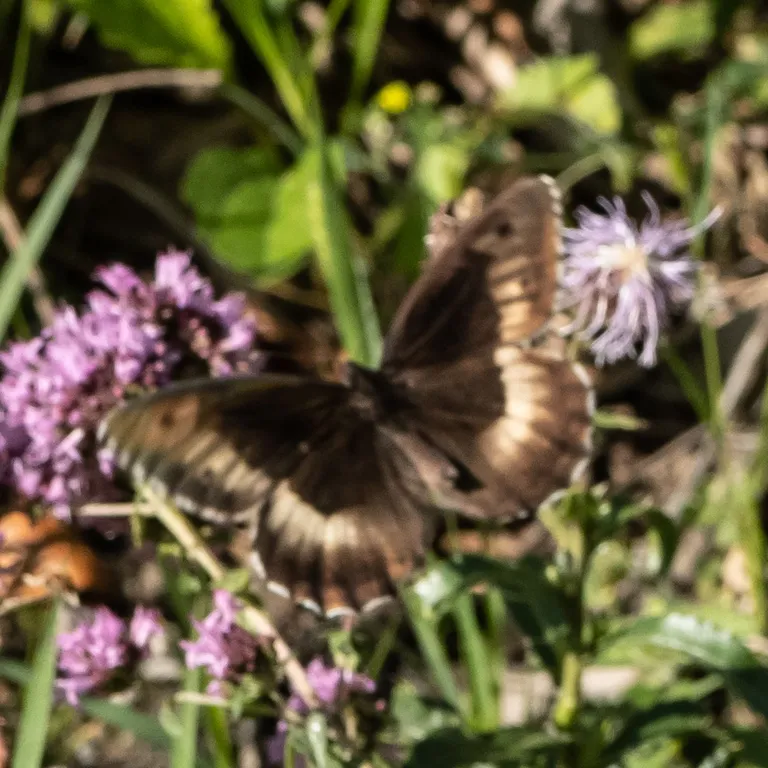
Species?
Hipparchia alcyone
